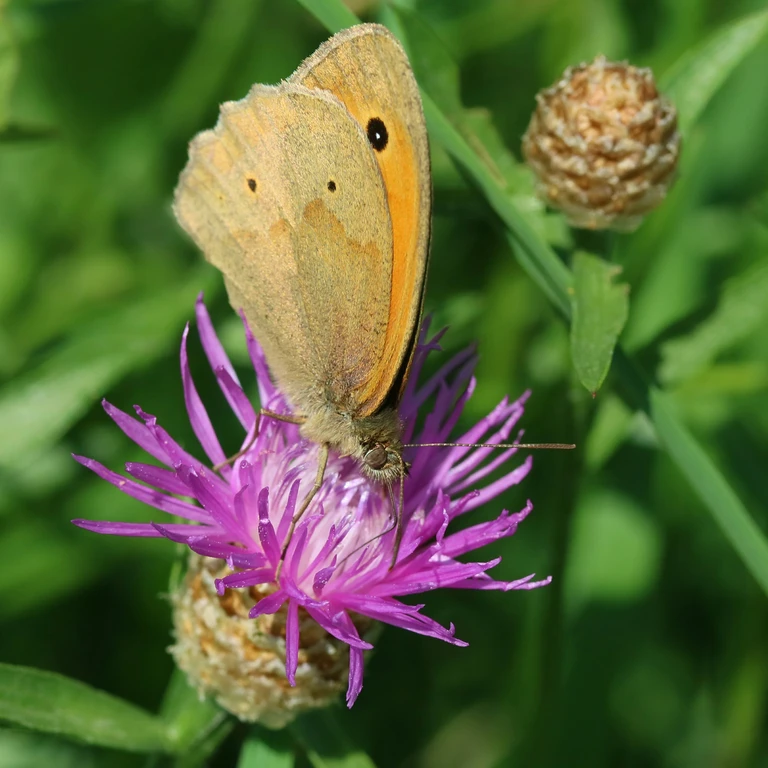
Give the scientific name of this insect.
Maniola jurtina
